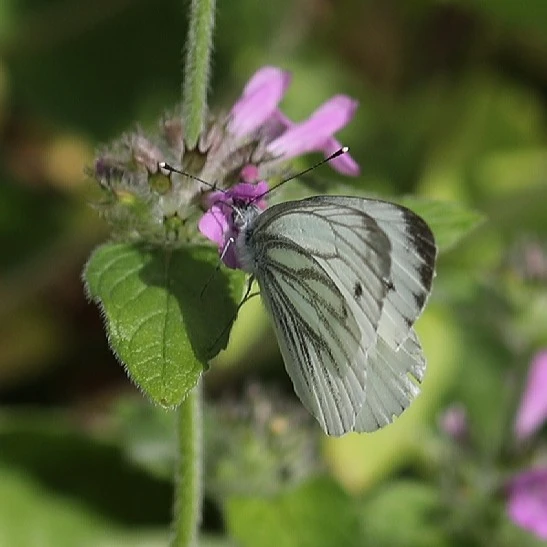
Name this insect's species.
Pieris napi
